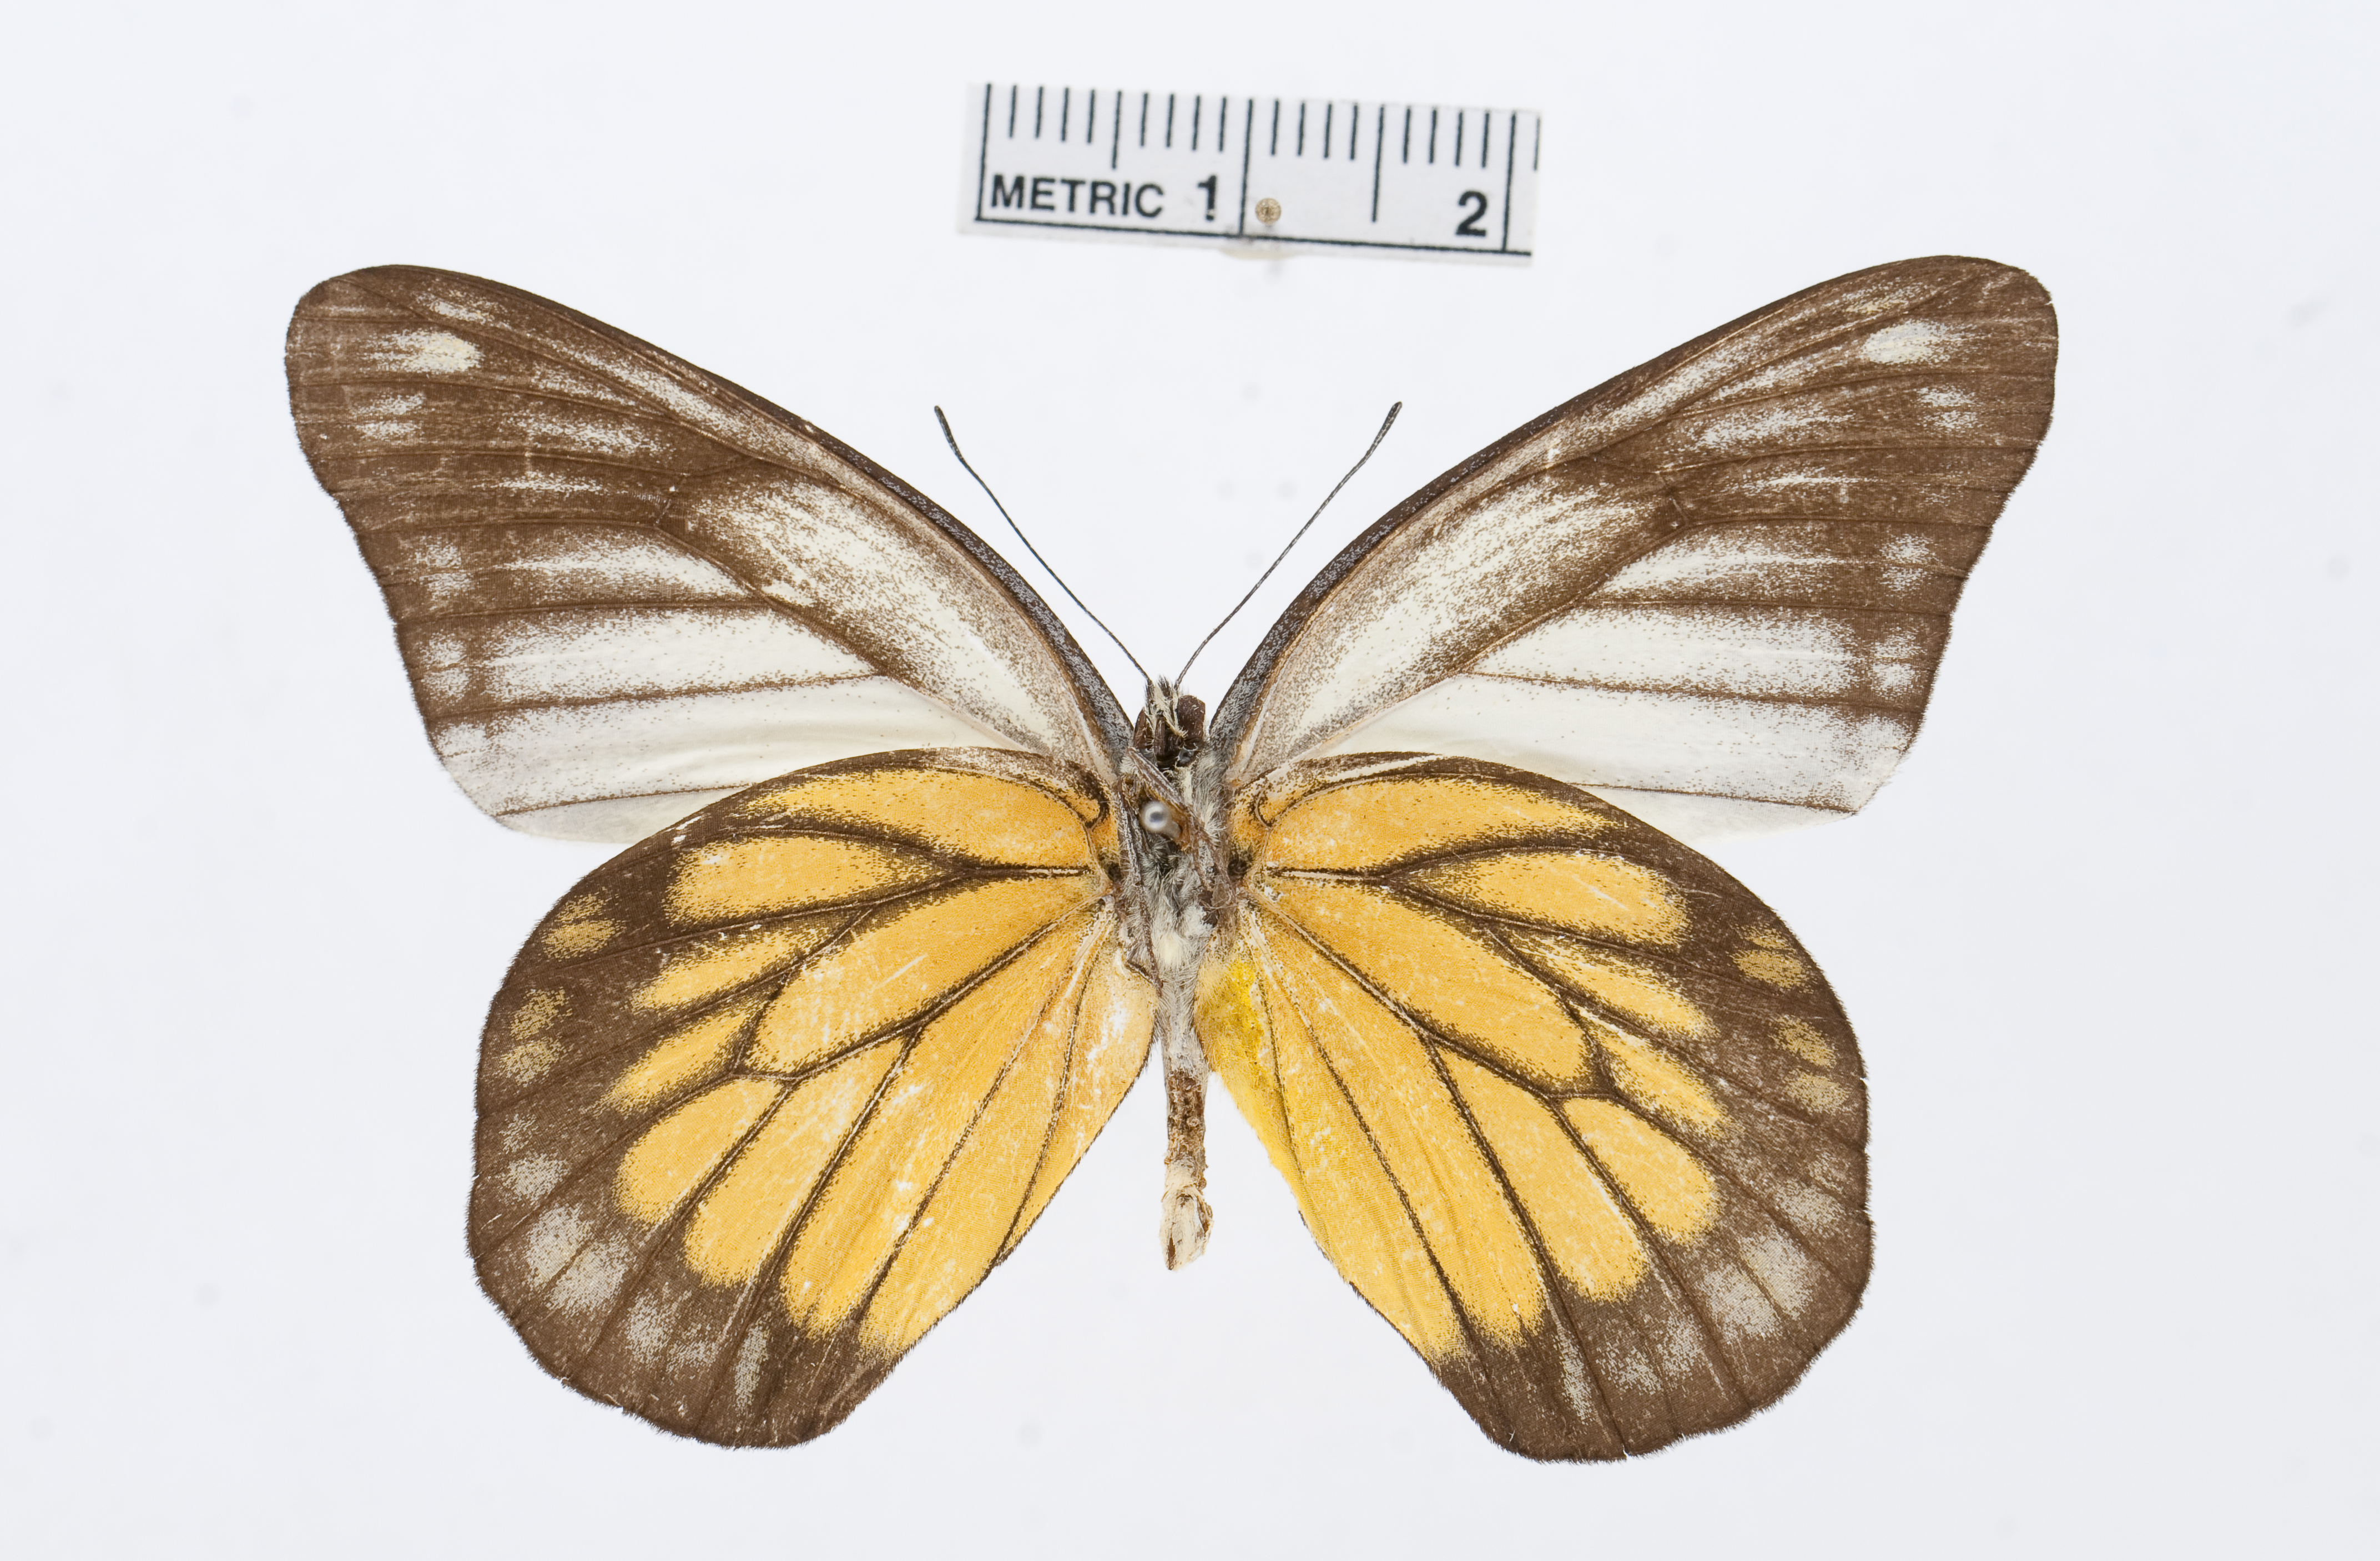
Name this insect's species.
Delias singhapura
